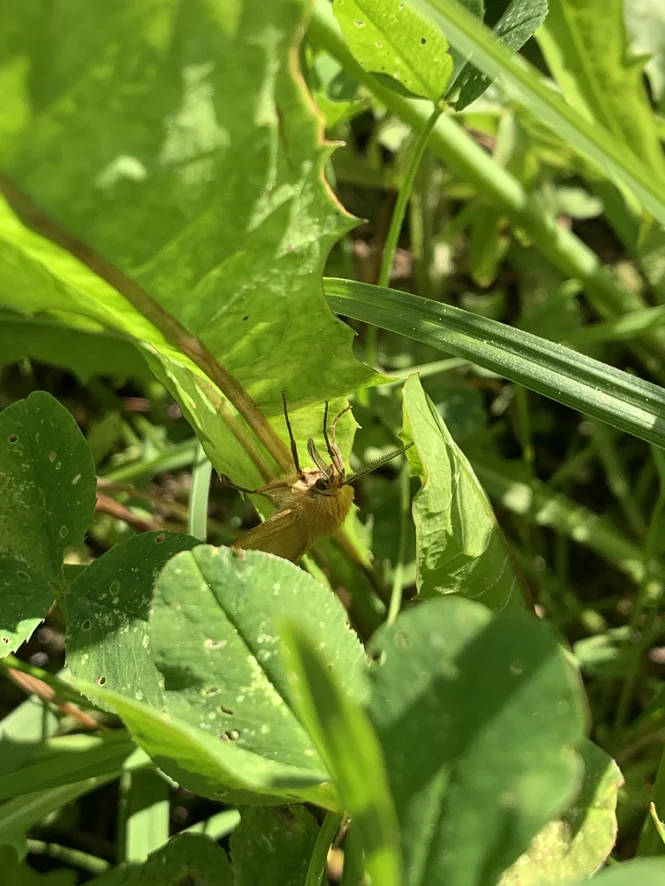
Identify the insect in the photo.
Diacrisia sannio
